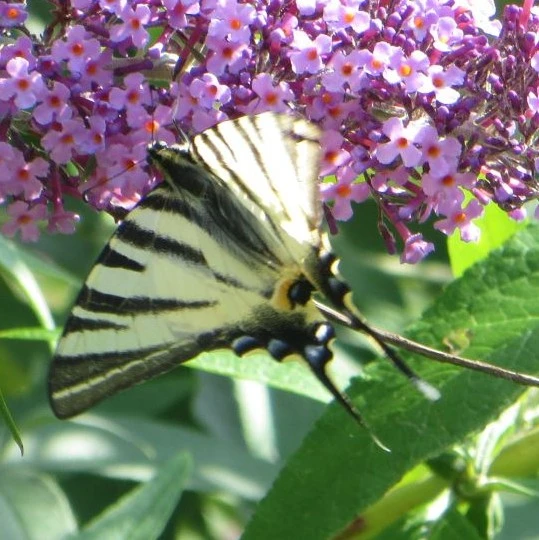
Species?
Iphiclides podalirius
